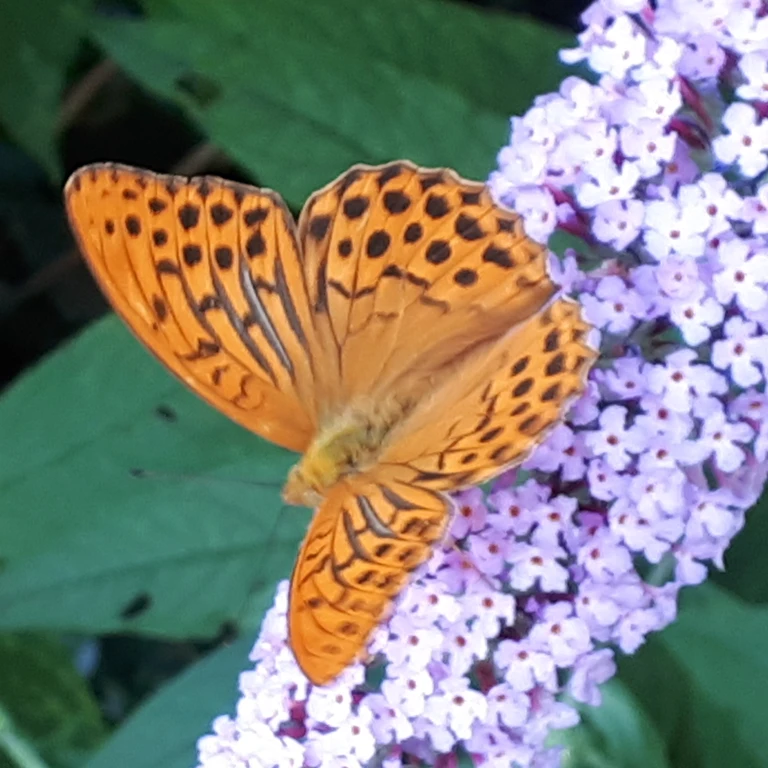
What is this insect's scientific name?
Argynnis paphia
